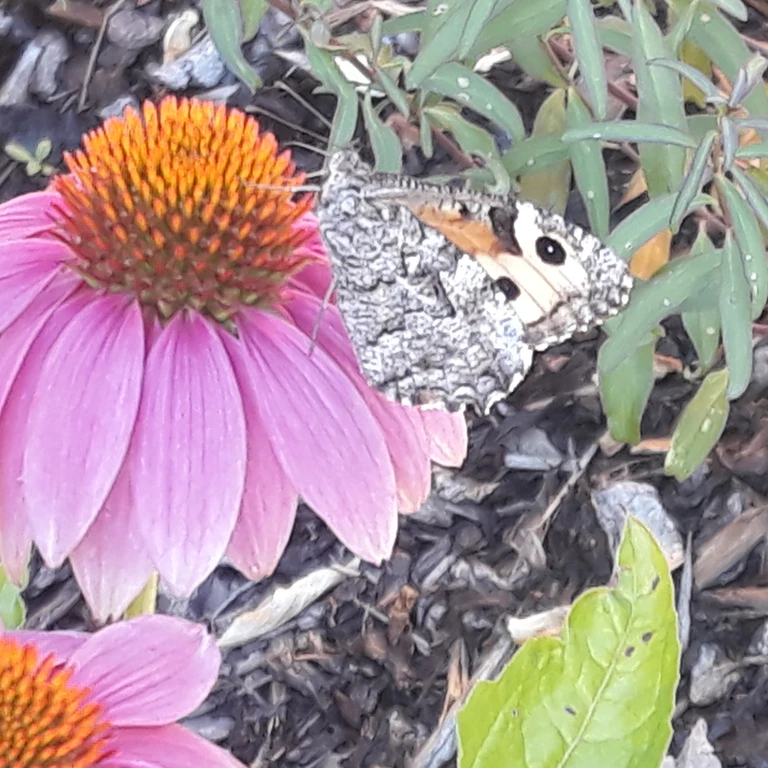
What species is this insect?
Hipparchia semele
